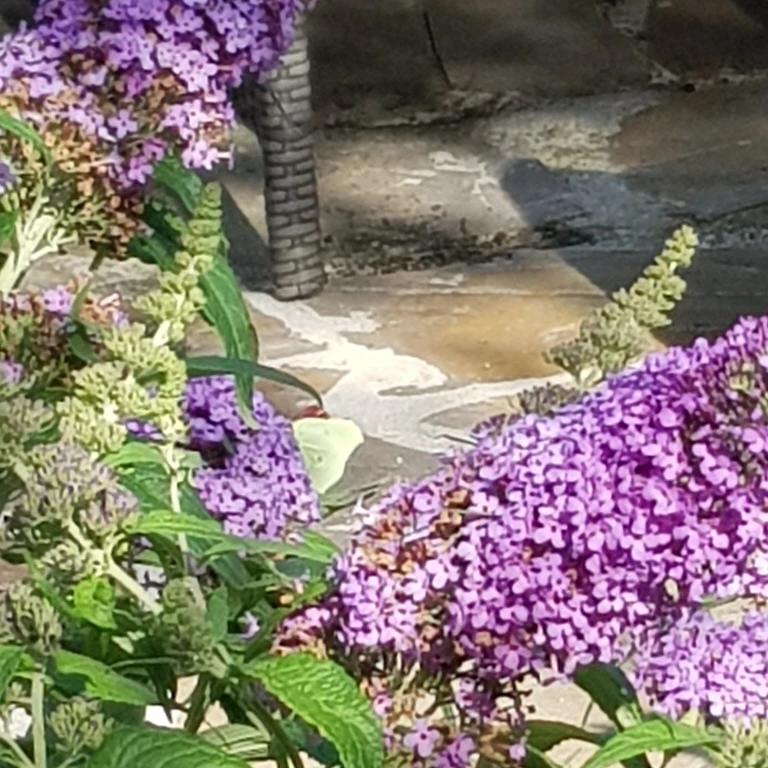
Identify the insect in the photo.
Gonepteryx rhamni
